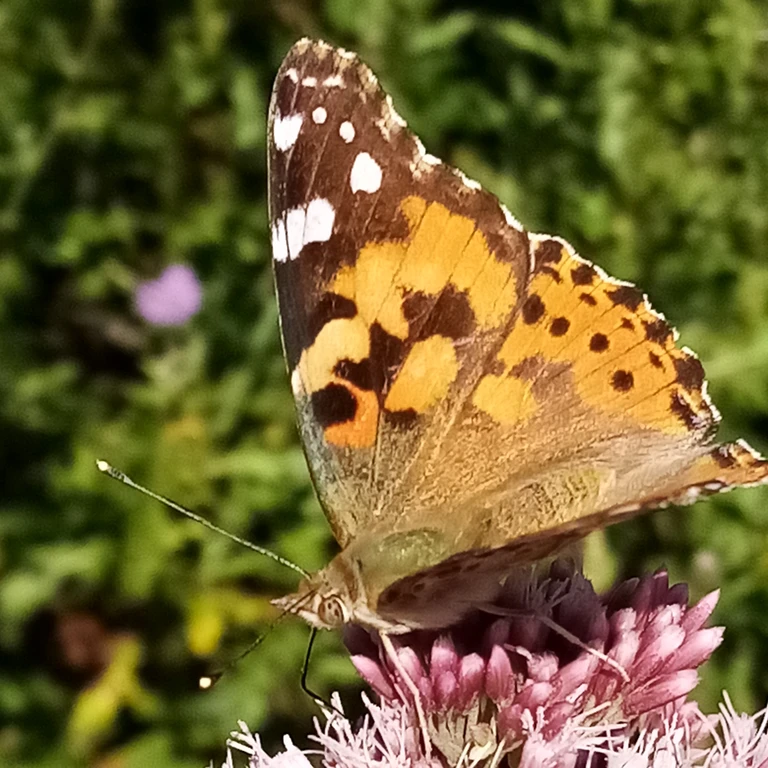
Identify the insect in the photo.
Vanessa cardui
